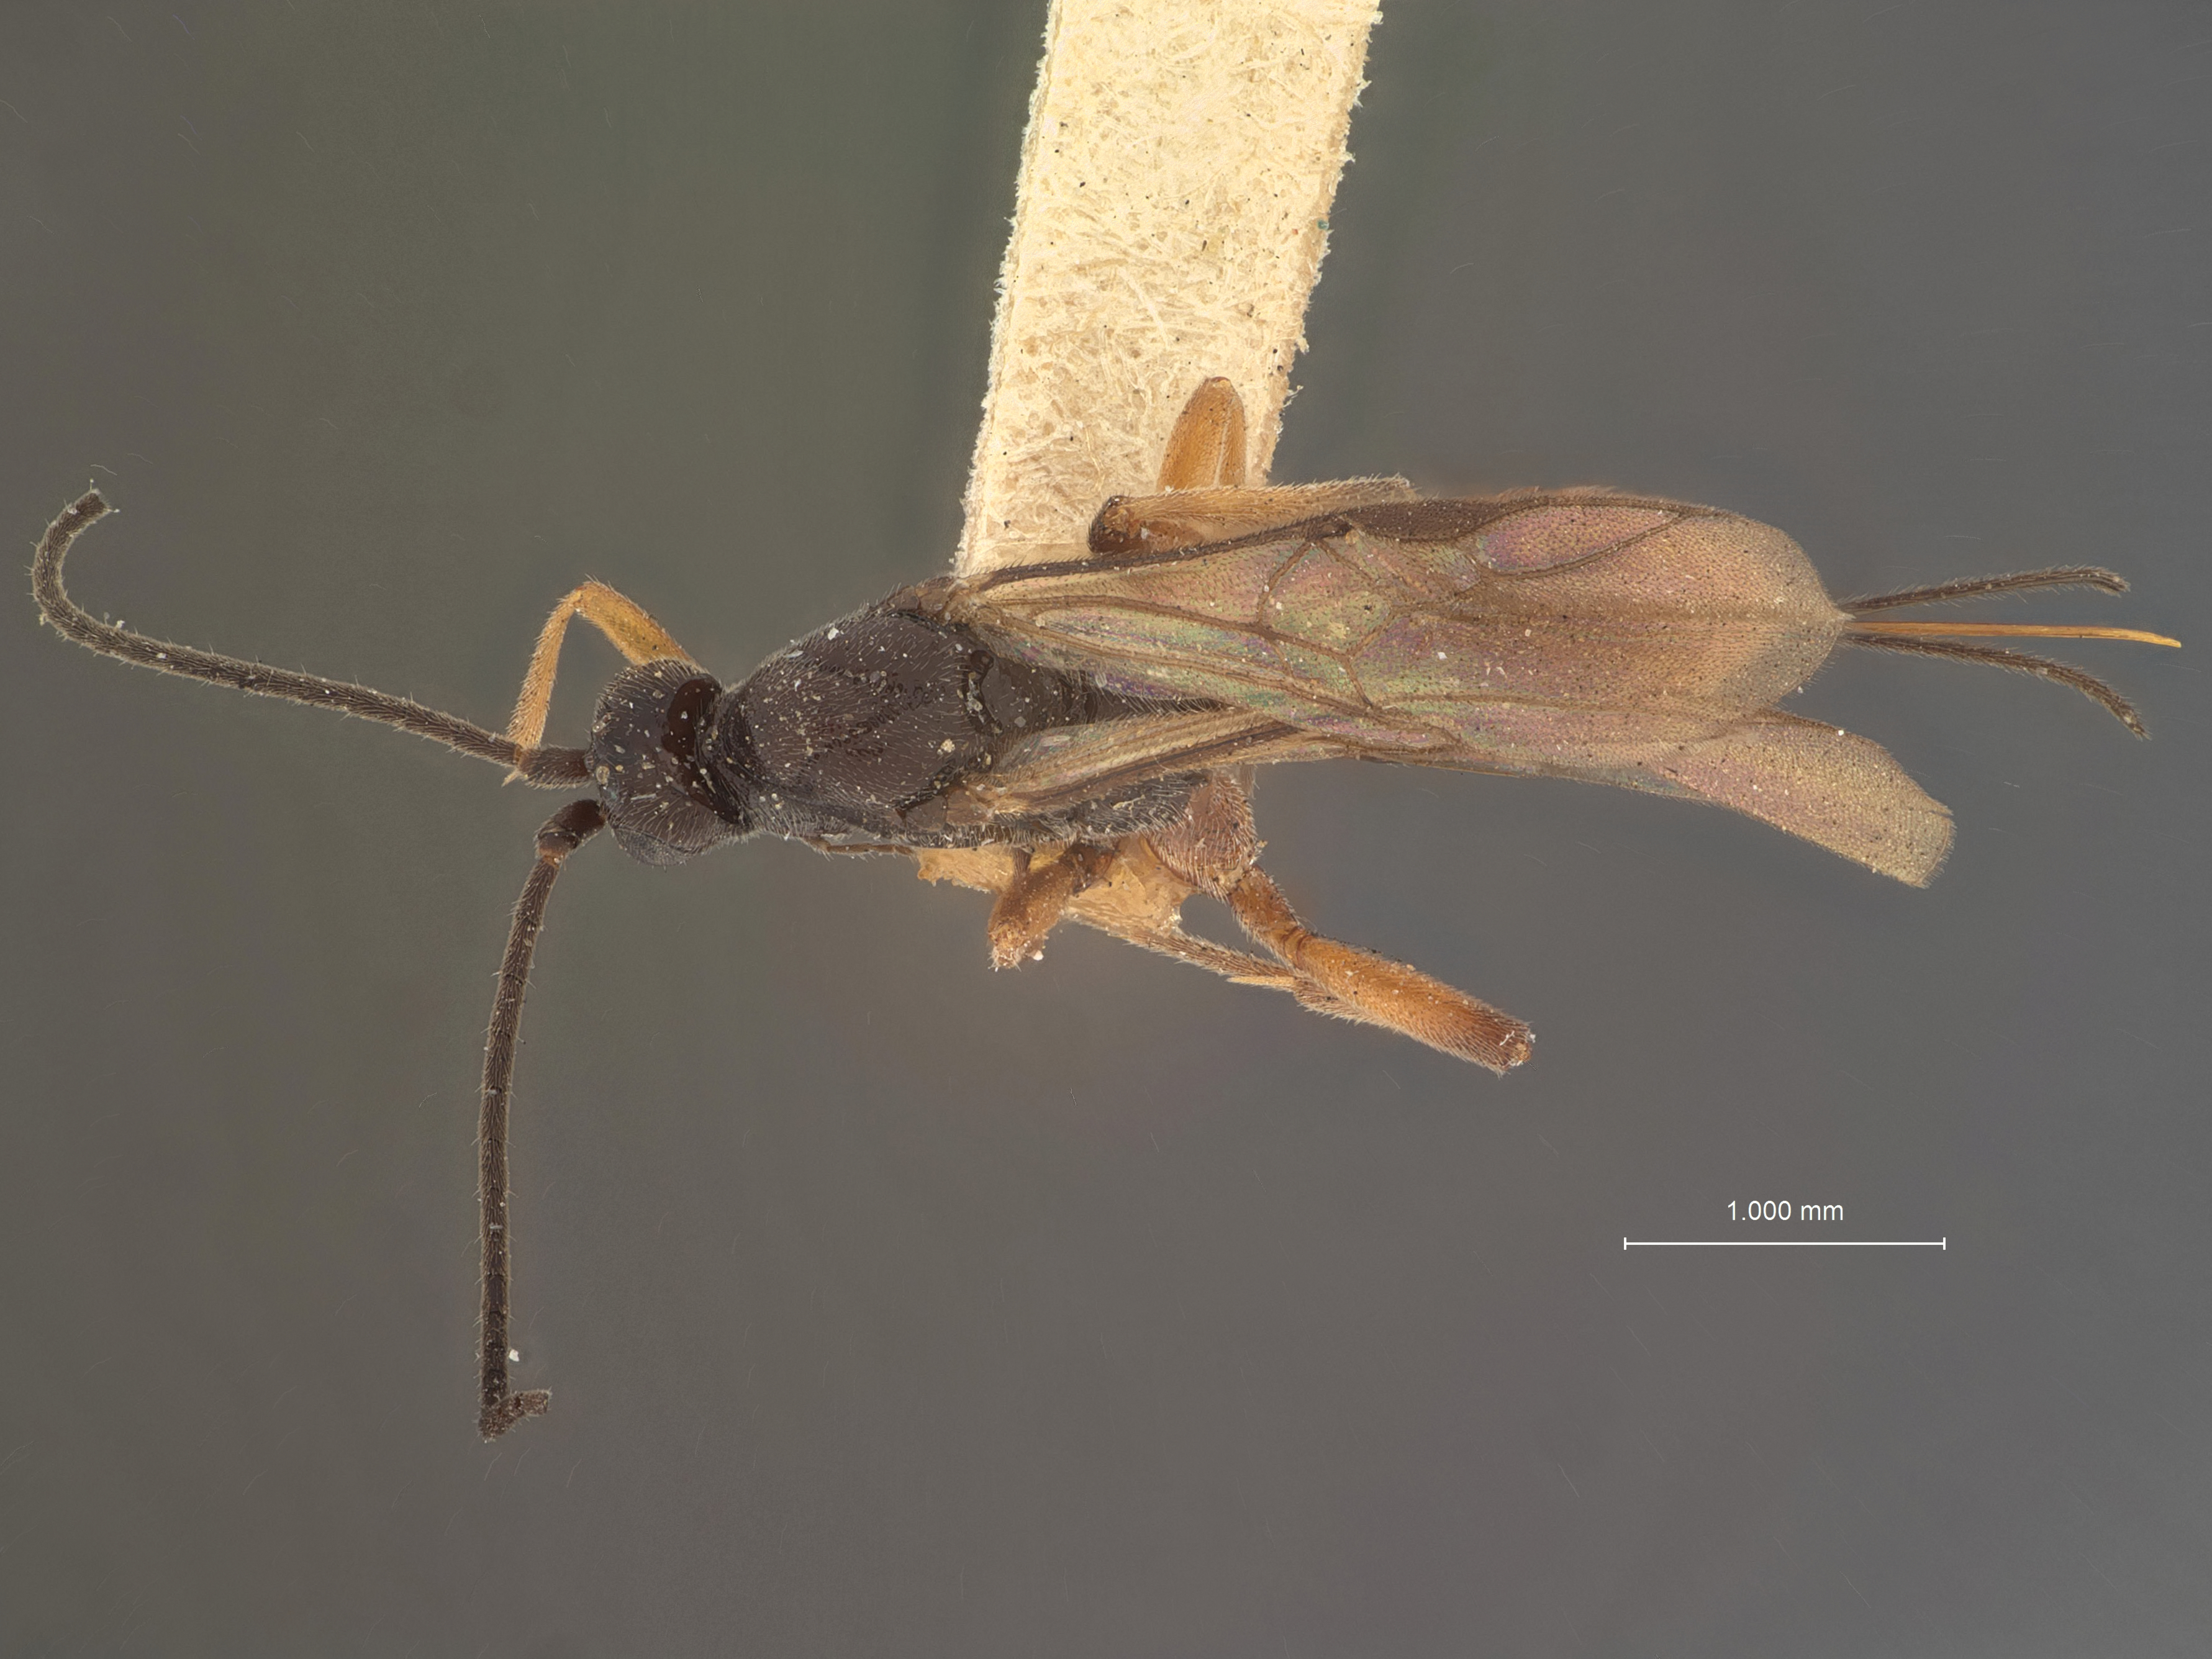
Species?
Orgilus rostratus
